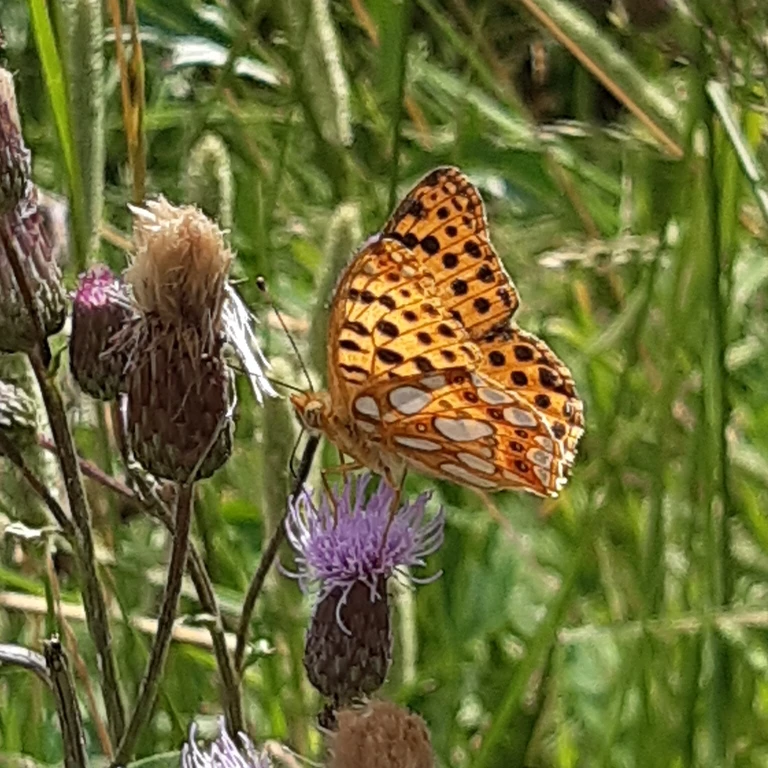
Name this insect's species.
Issoria lathonia
